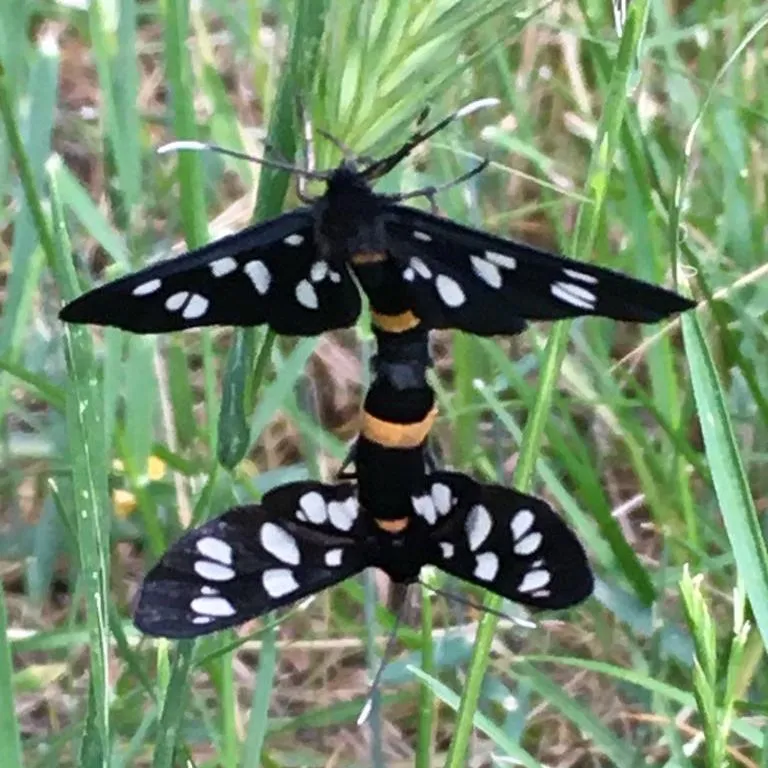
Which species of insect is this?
Amata phegea
